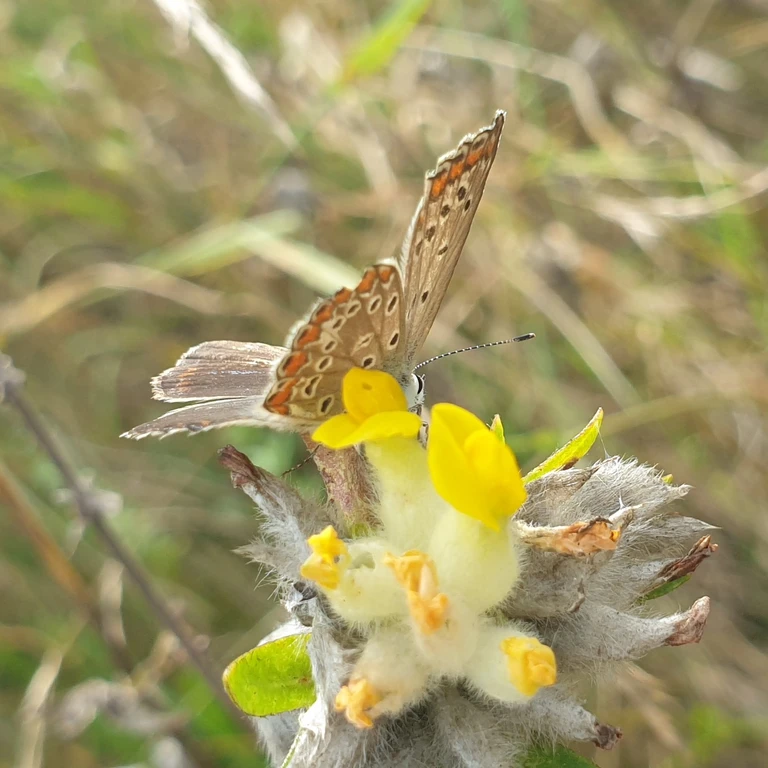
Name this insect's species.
Polyommatus icarus
